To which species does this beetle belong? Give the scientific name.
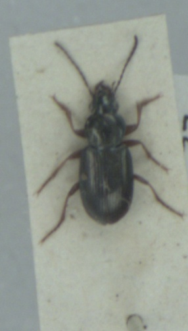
Pogonus chalceus
